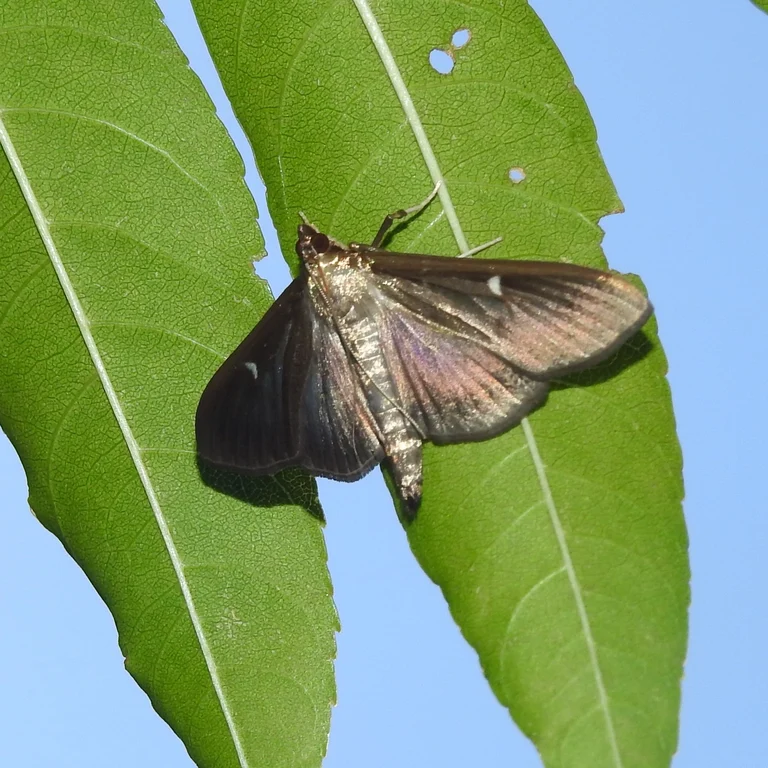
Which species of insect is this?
Cydalima perspectalis
